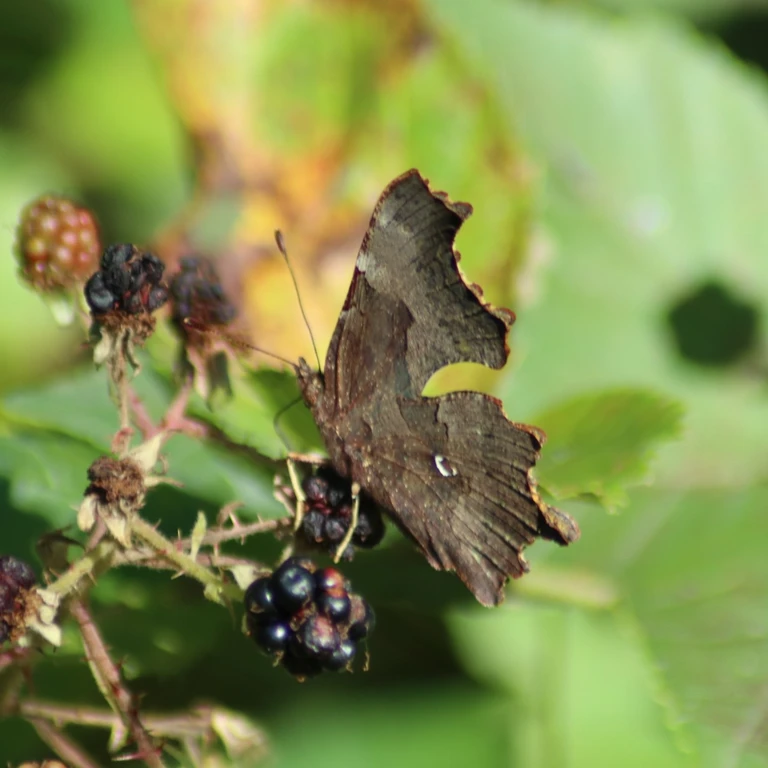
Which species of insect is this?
Polygonia c-album
